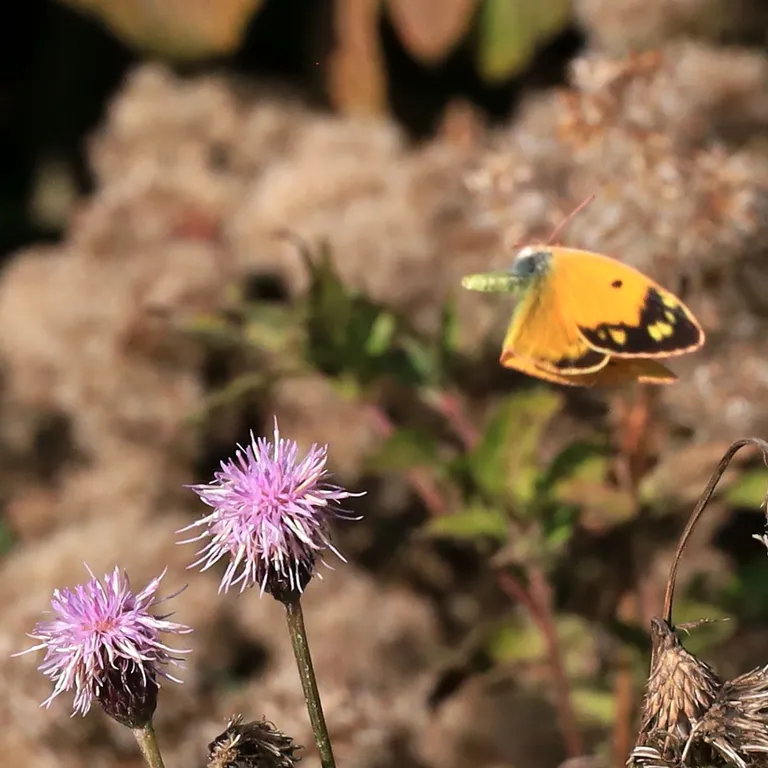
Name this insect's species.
Colias croceus
